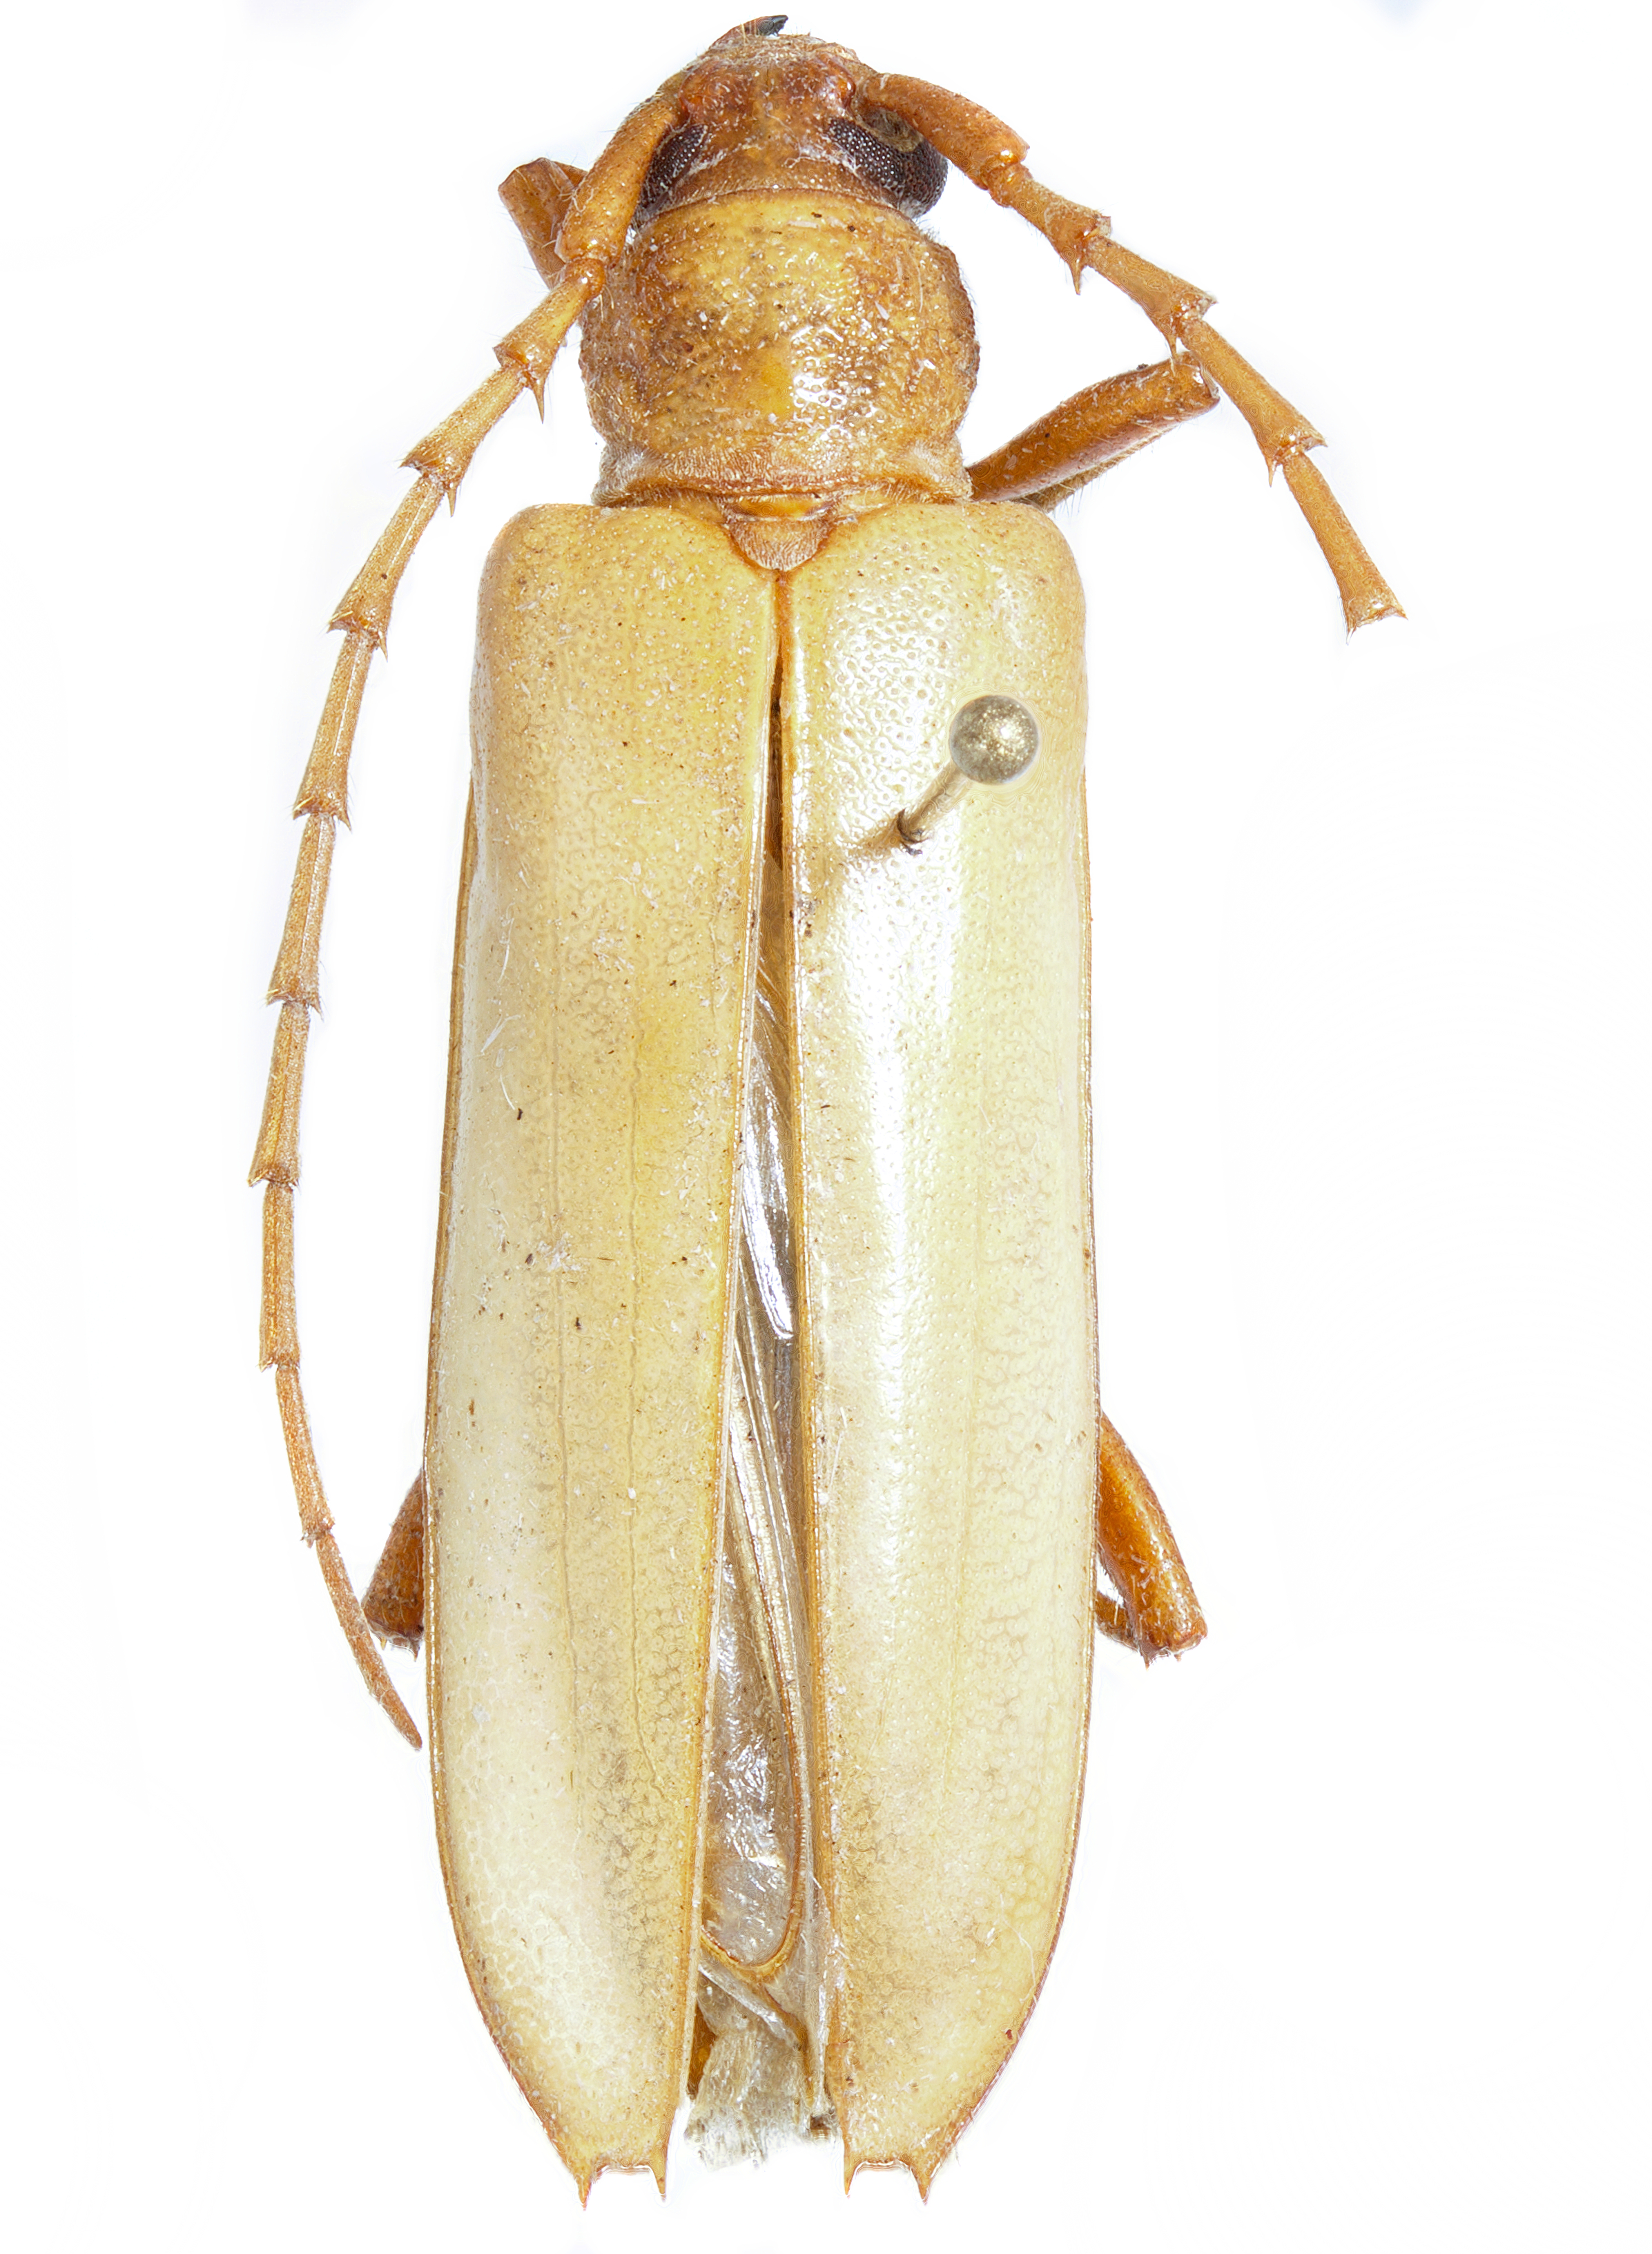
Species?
Atylostagma glabra
